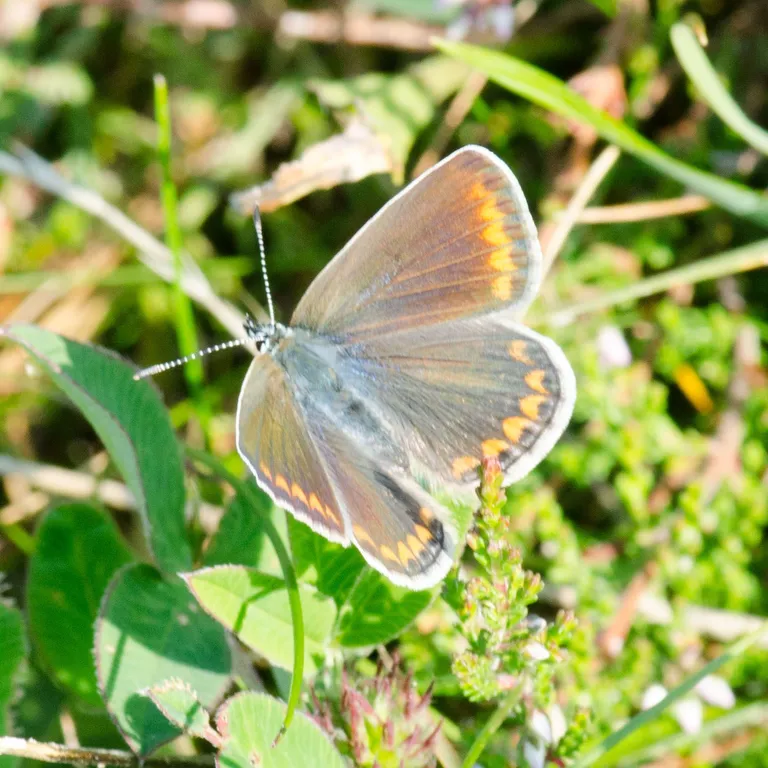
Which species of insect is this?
Polyommatus icarus
